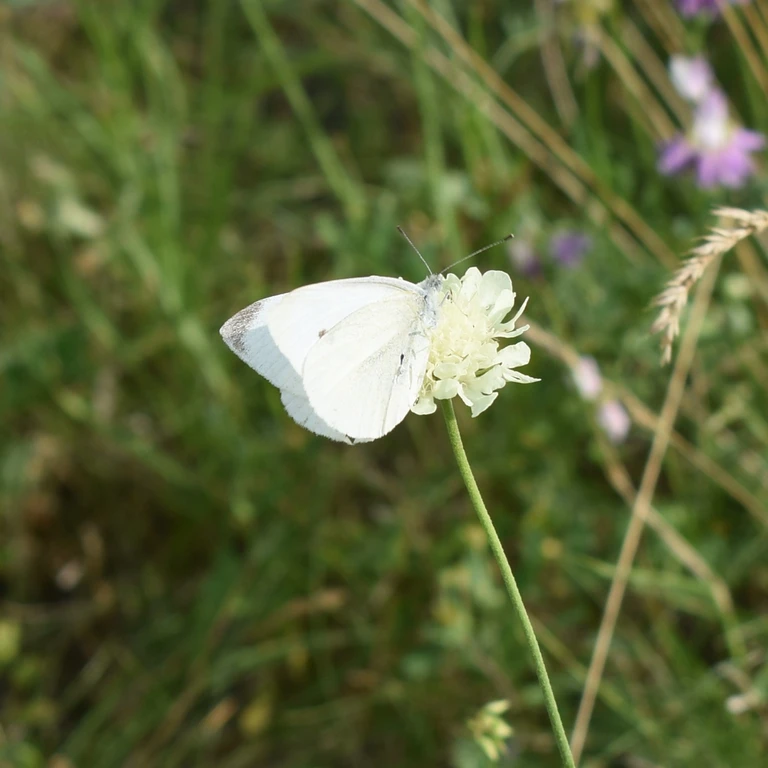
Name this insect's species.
Pieris rapae
